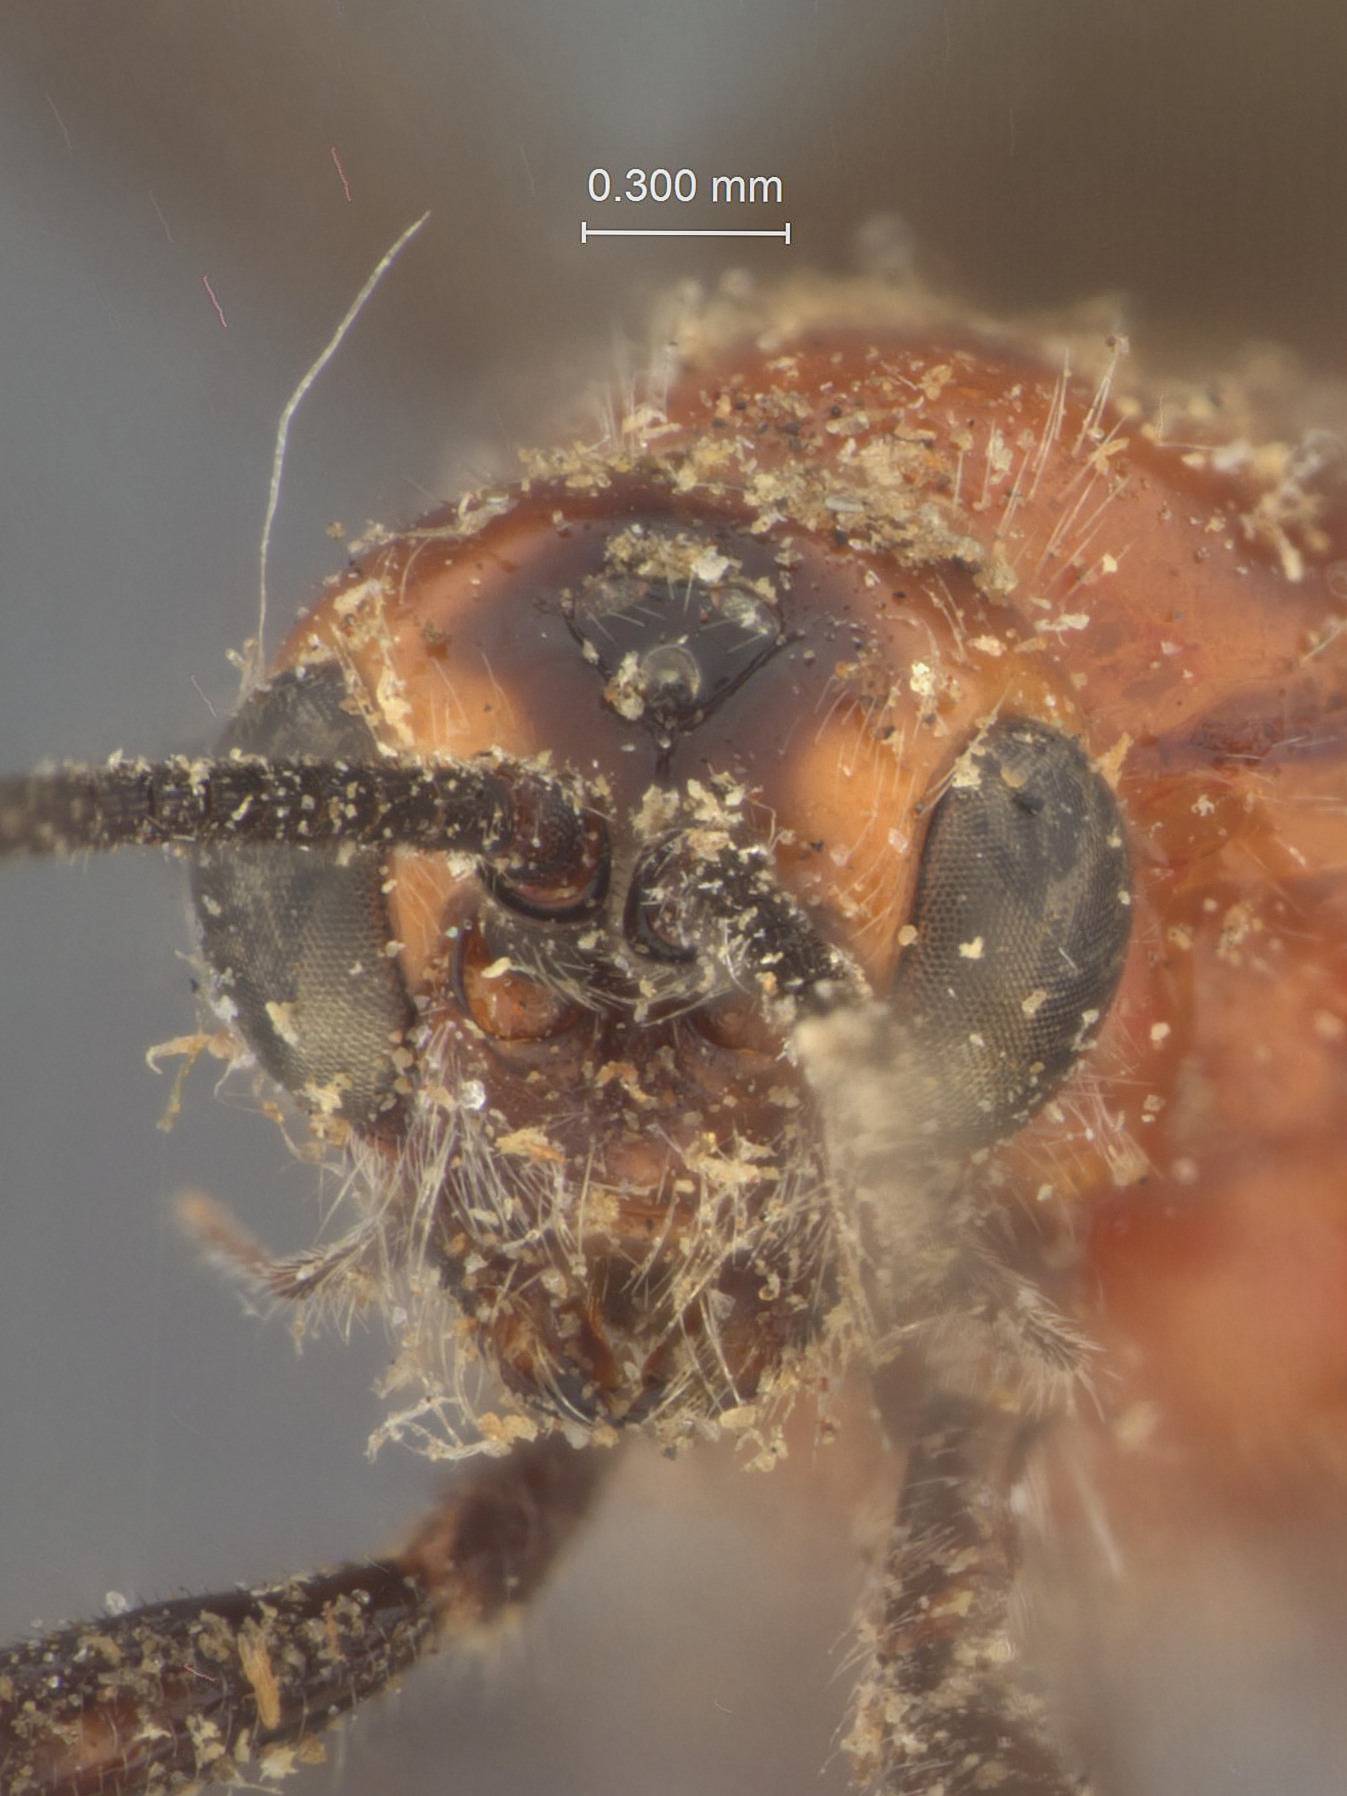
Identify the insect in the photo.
Atanycolus femoratae
